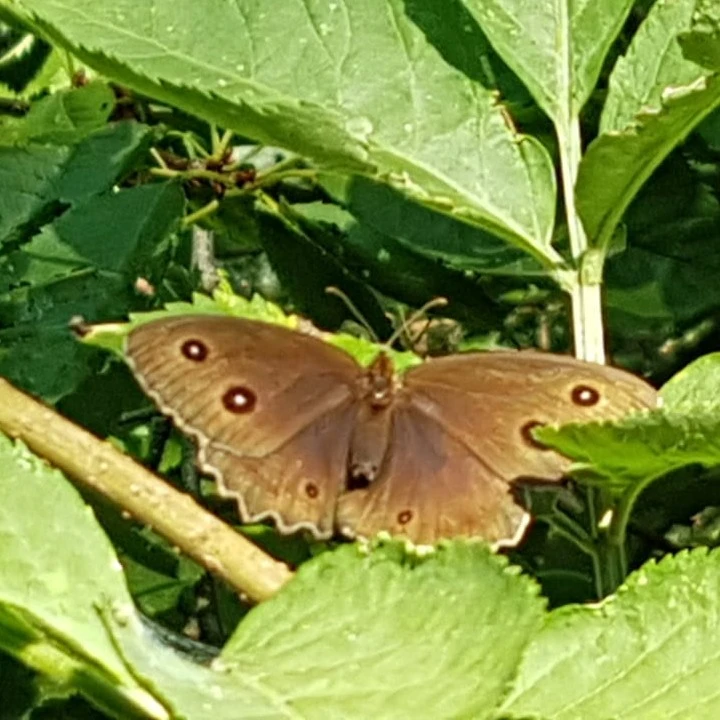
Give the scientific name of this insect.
Minois dryas
